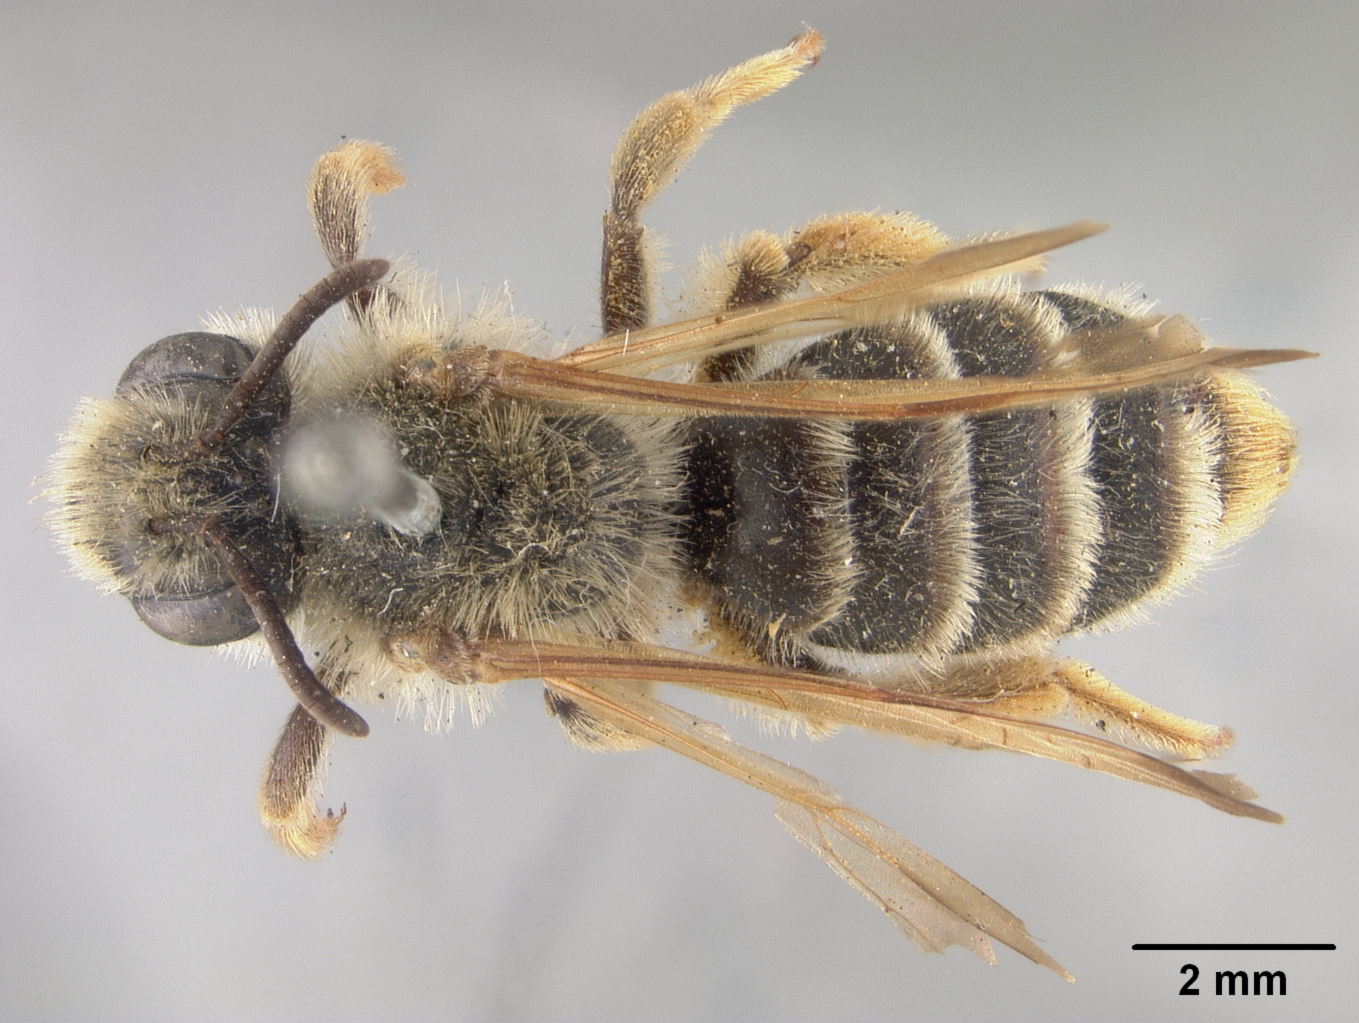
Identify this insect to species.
Andrena astragali
